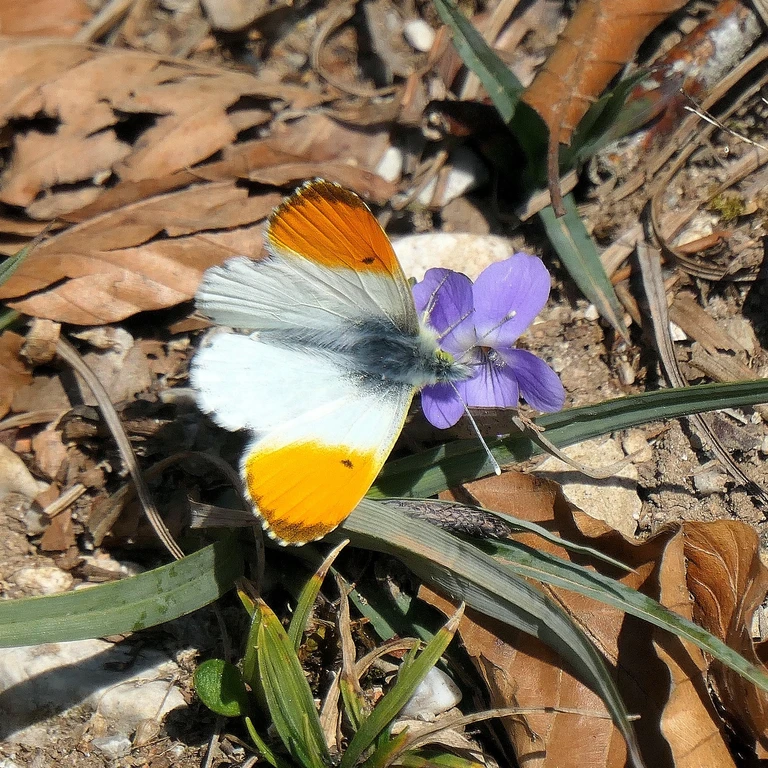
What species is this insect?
Anthocharis cardamines
